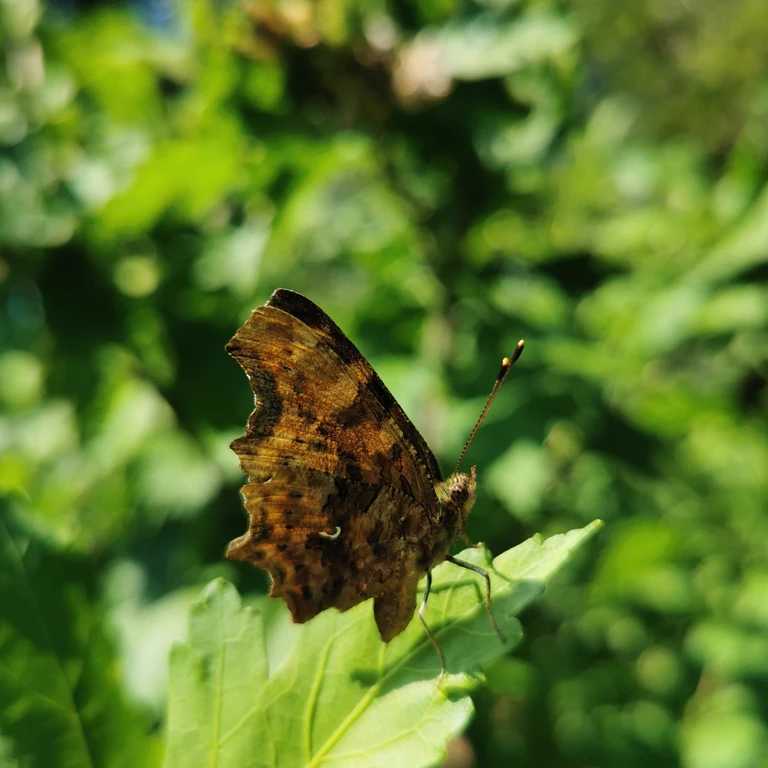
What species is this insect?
Polygonia c-album
